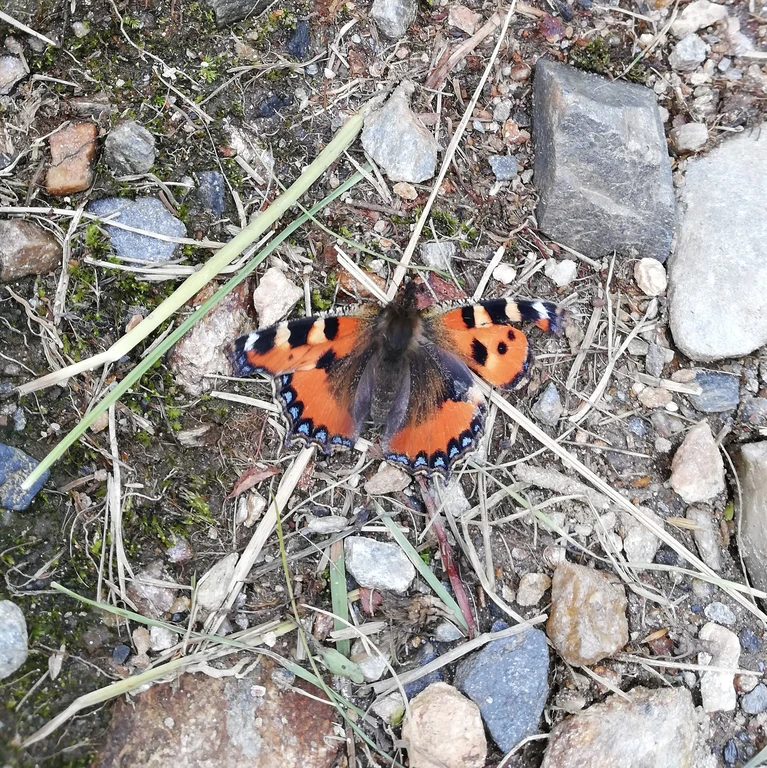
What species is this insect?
Aglais urticae
